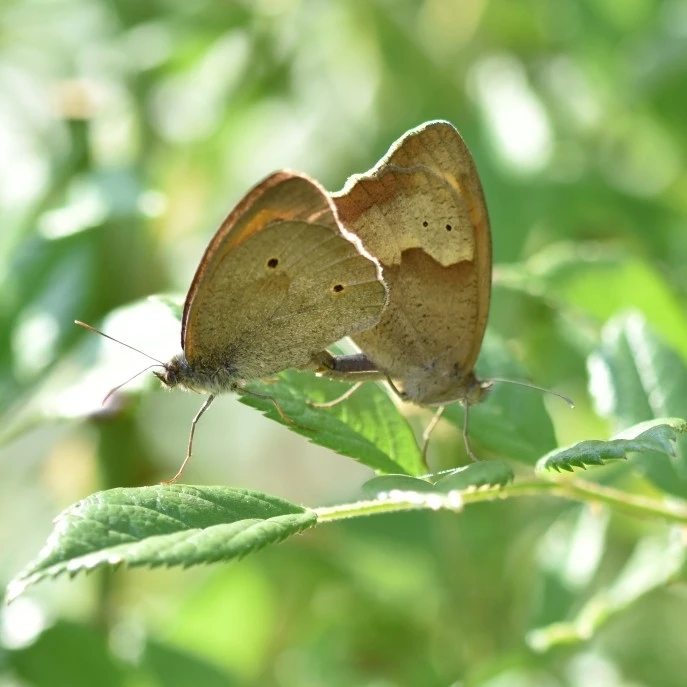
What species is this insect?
Maniola jurtina
